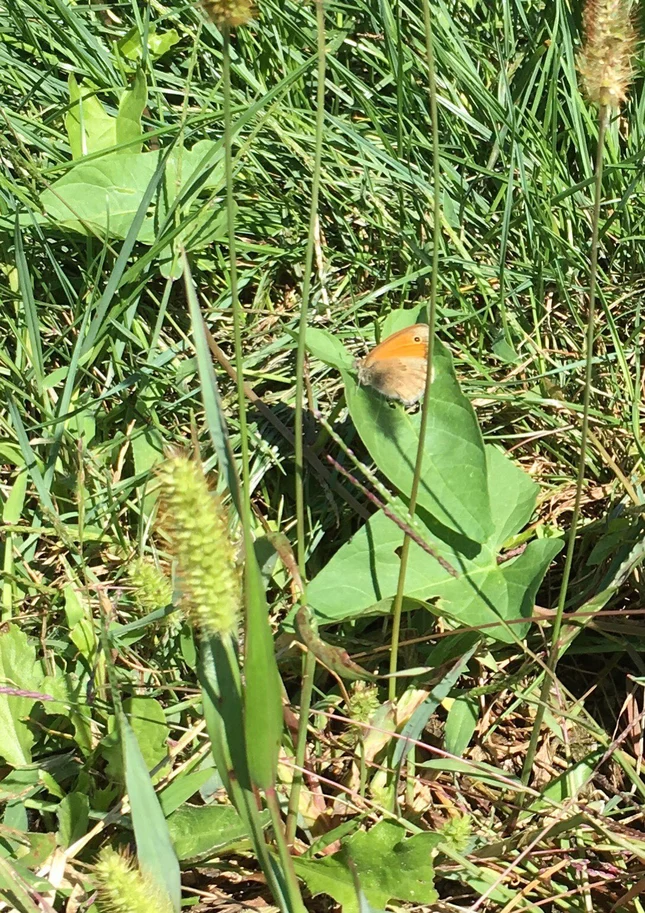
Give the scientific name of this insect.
Coenonympha pamphilus
